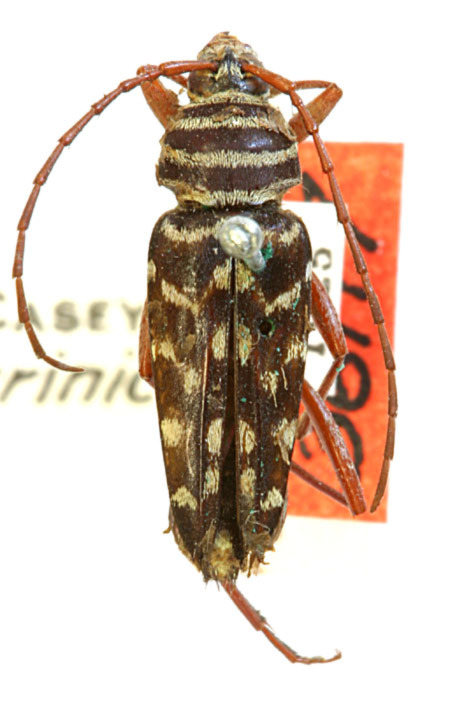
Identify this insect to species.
Cyllene reducta
